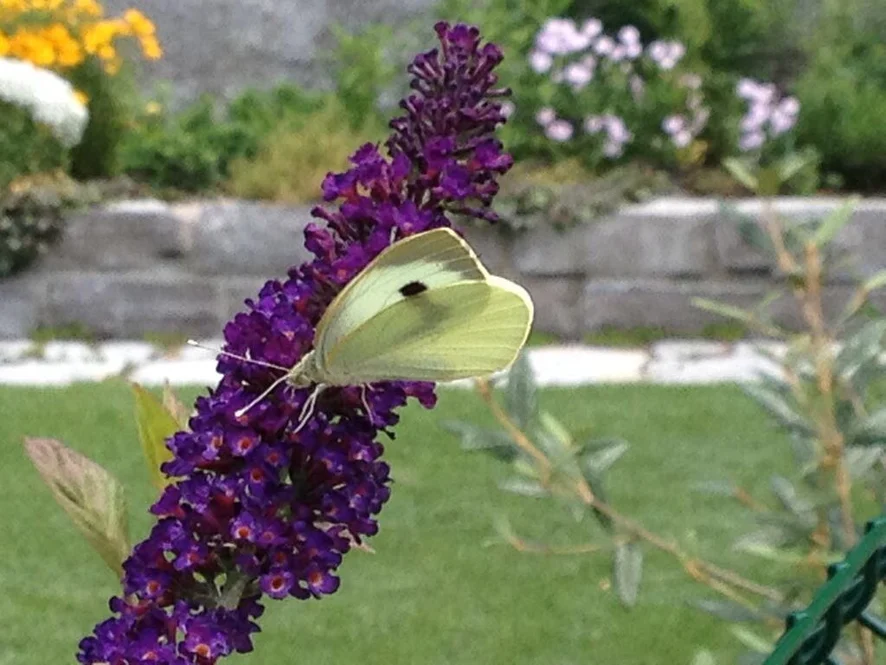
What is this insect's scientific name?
Pieris brassicae
